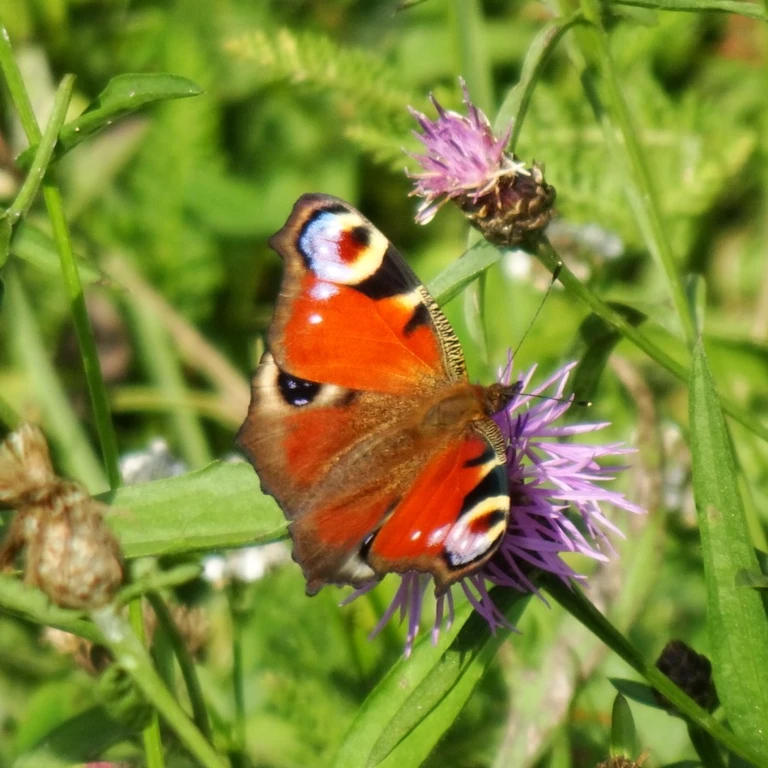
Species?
Aglais io
